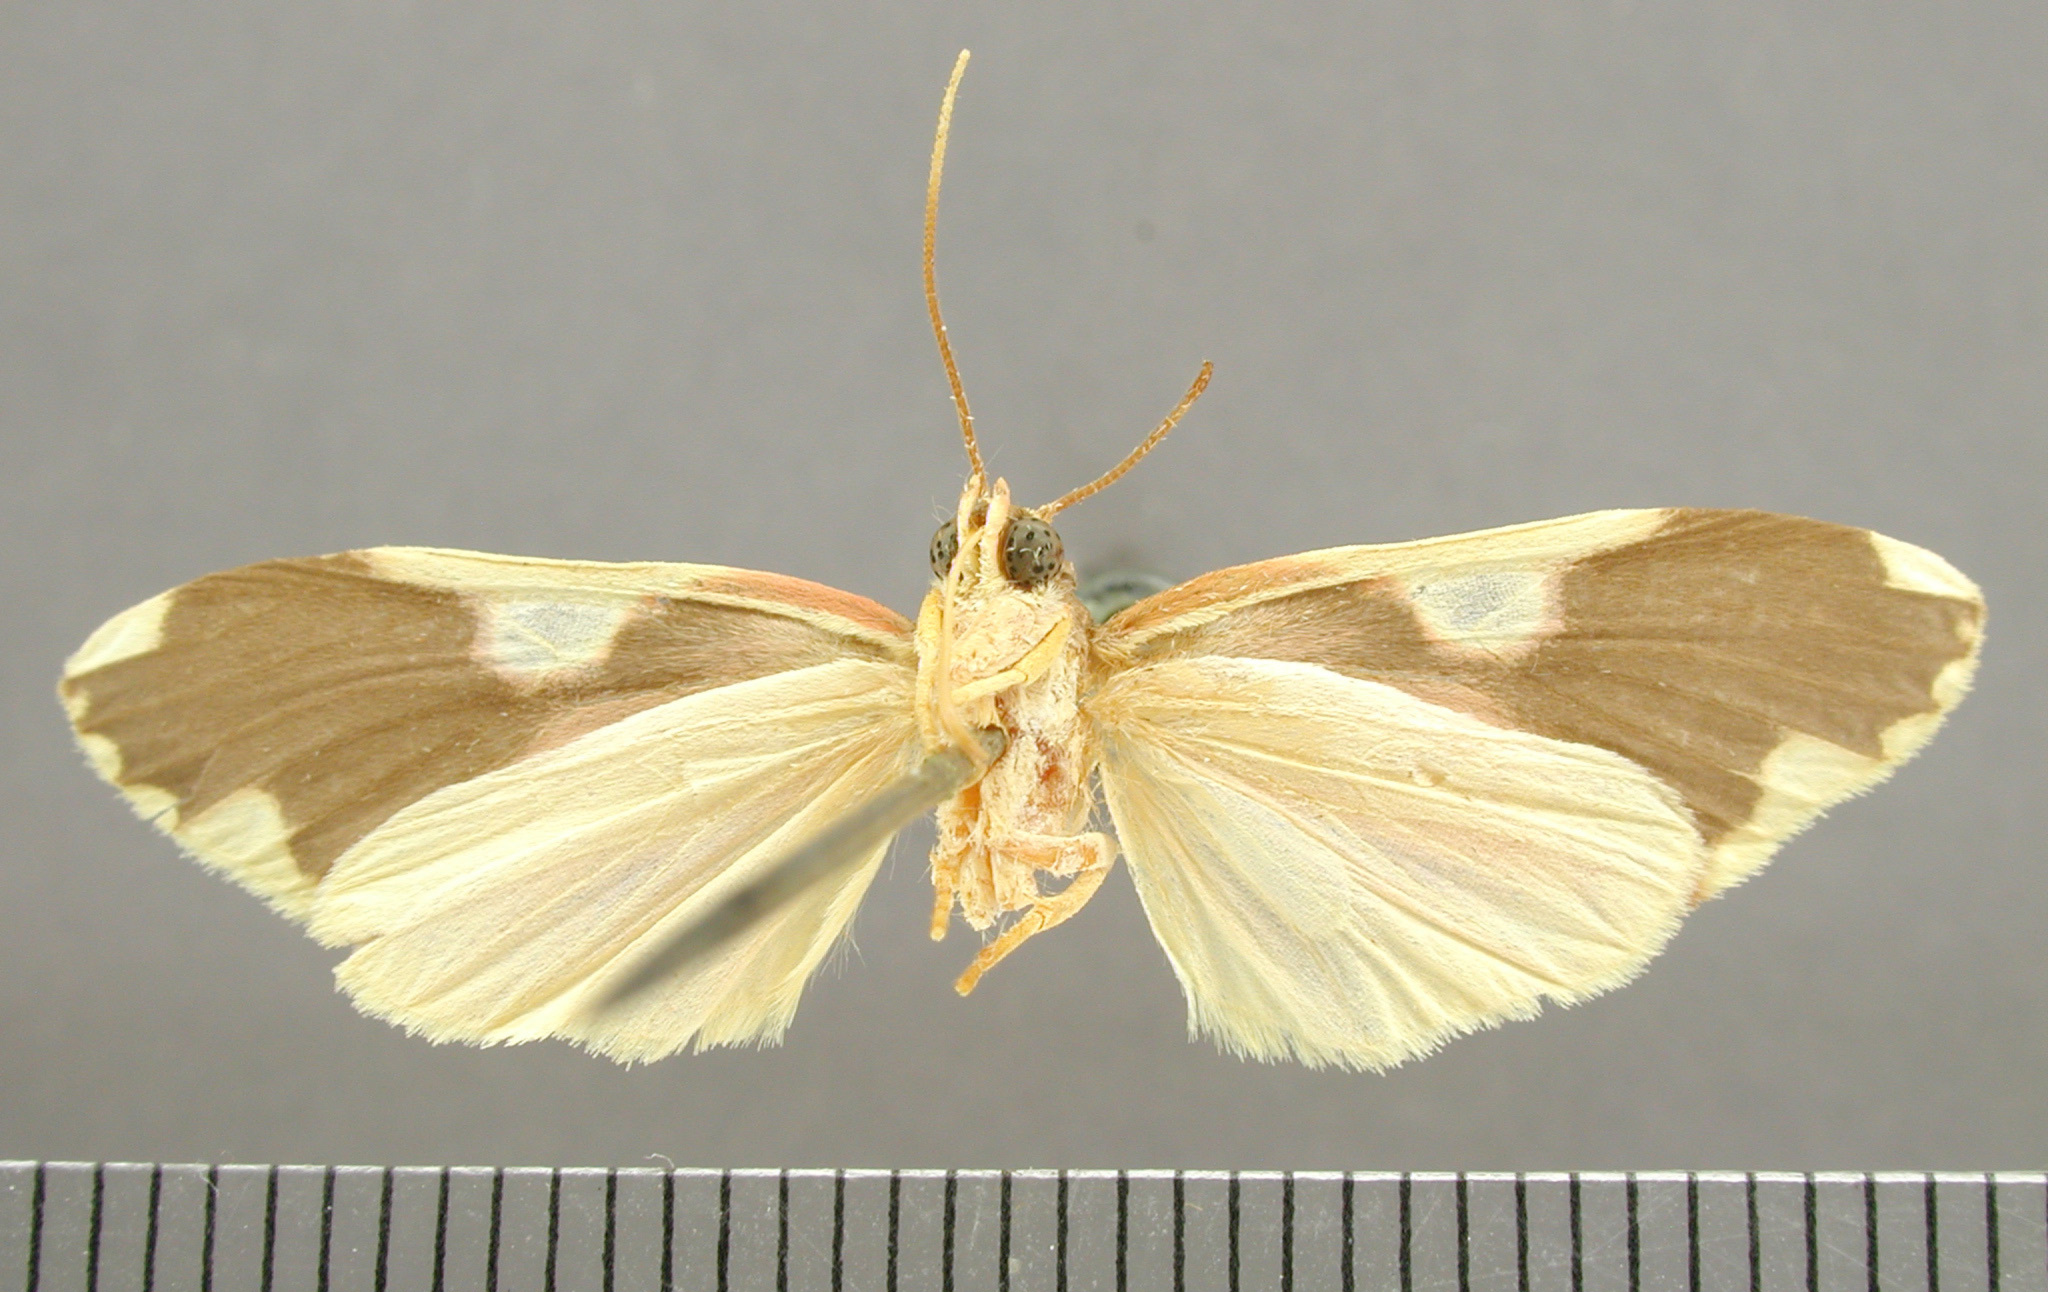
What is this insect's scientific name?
Paranerita niobe
